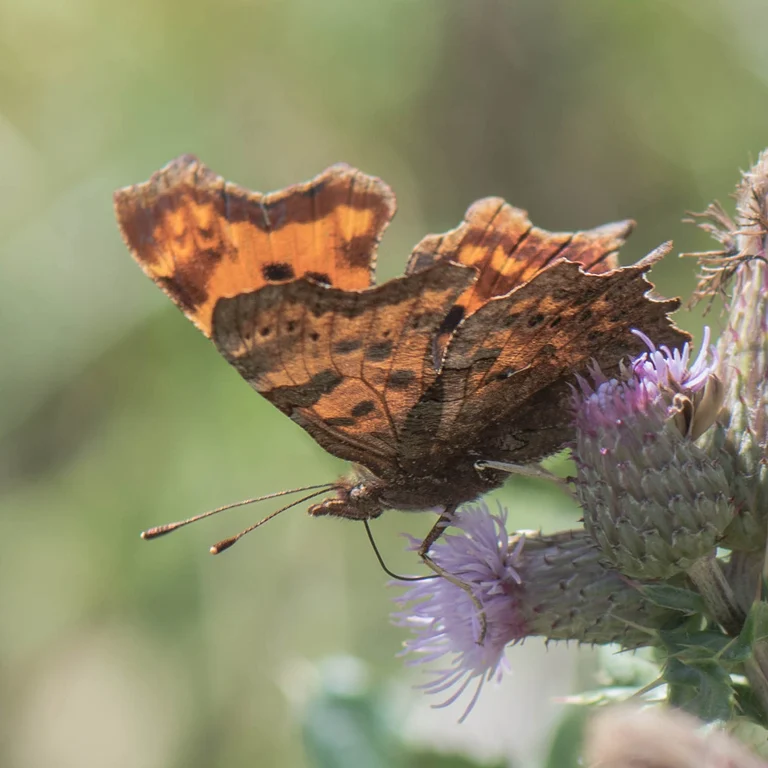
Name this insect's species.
Polygonia c-album
